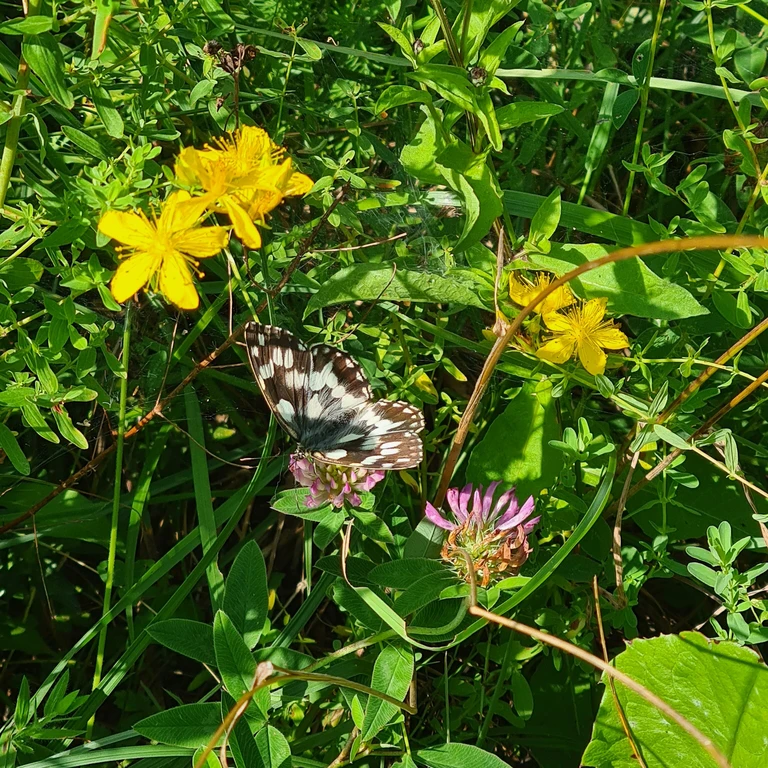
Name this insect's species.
Melanargia galathea
